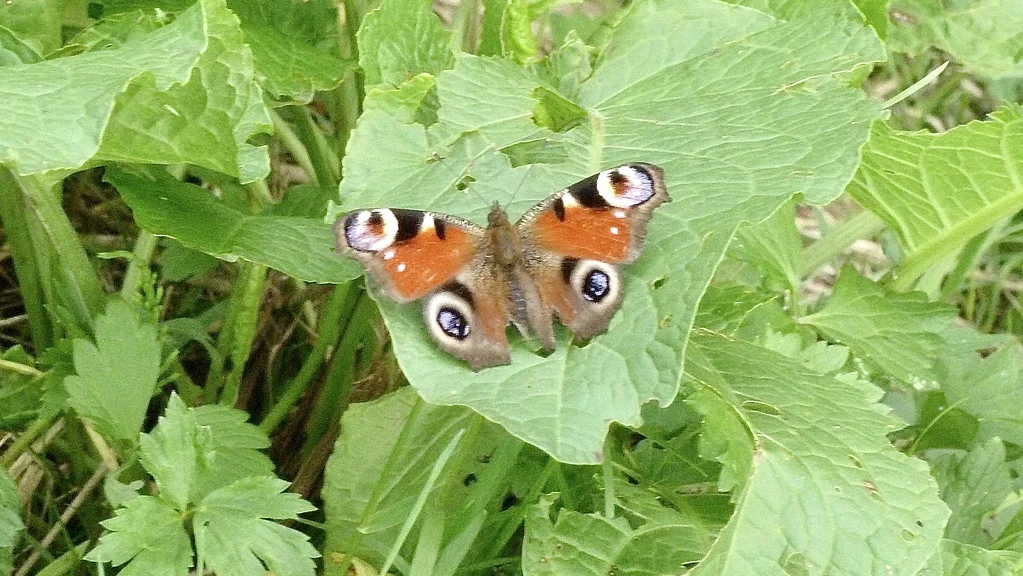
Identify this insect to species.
Aglais io
